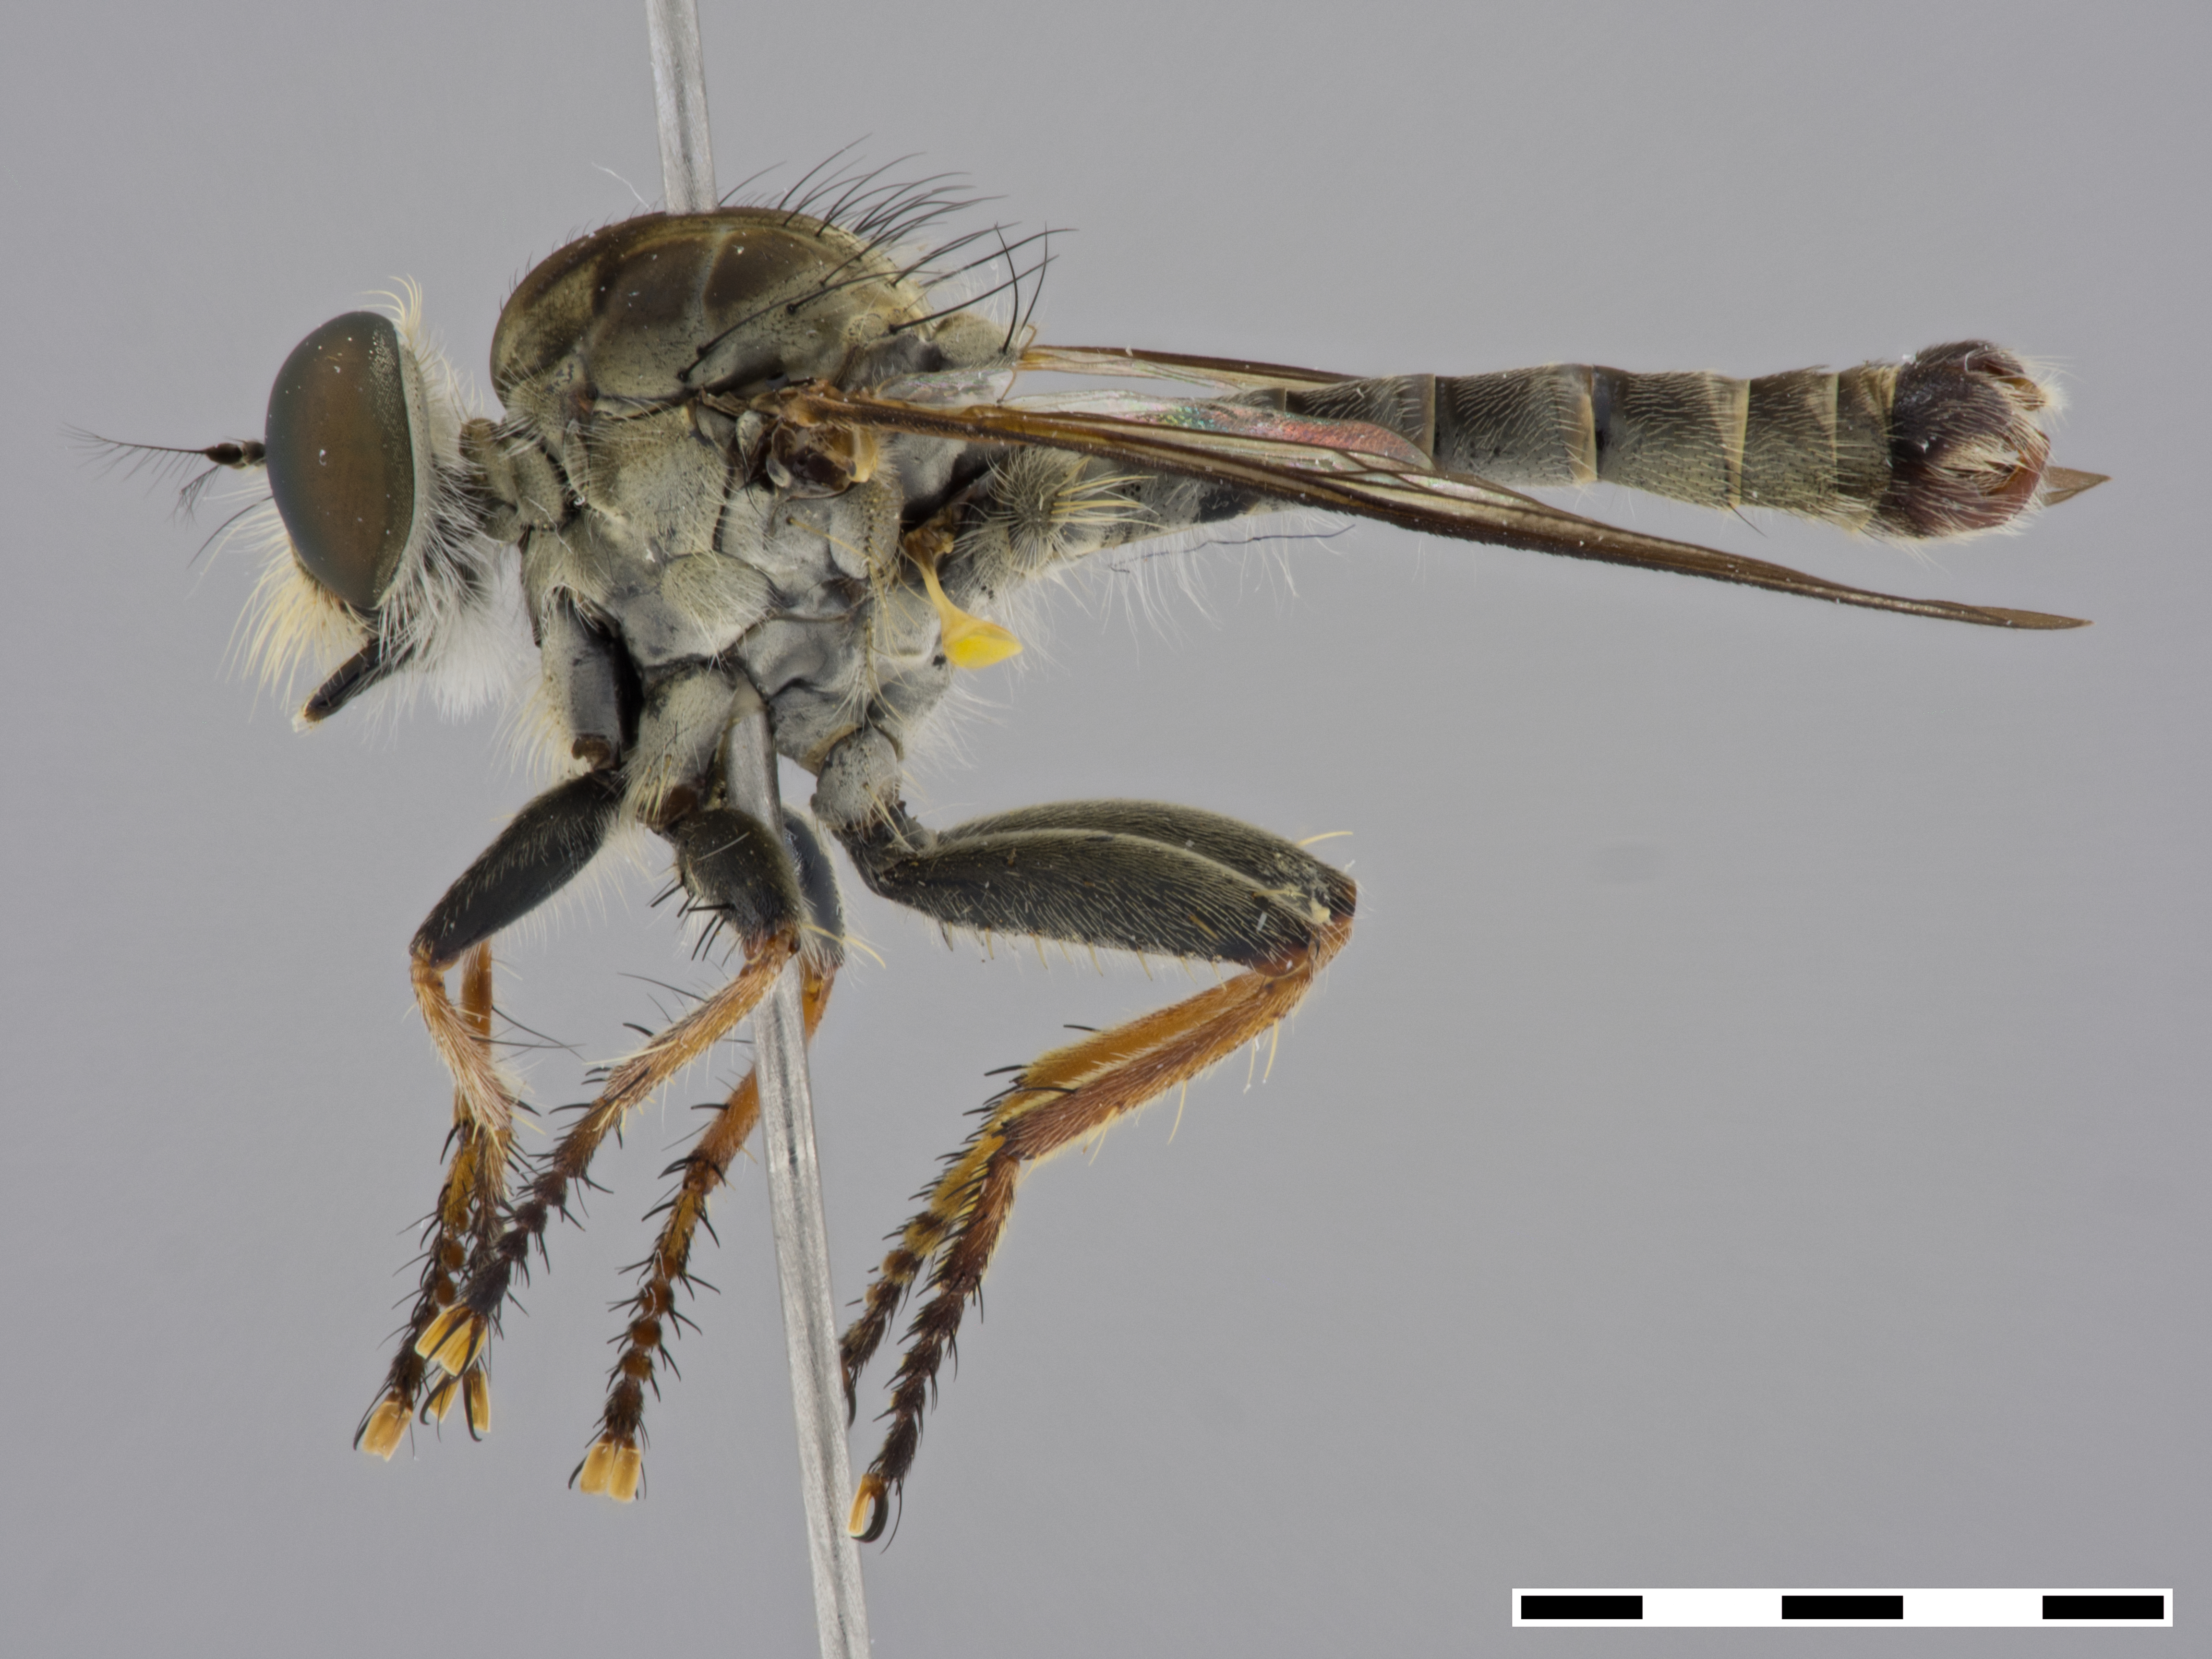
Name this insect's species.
Emphysomera pallidapex
